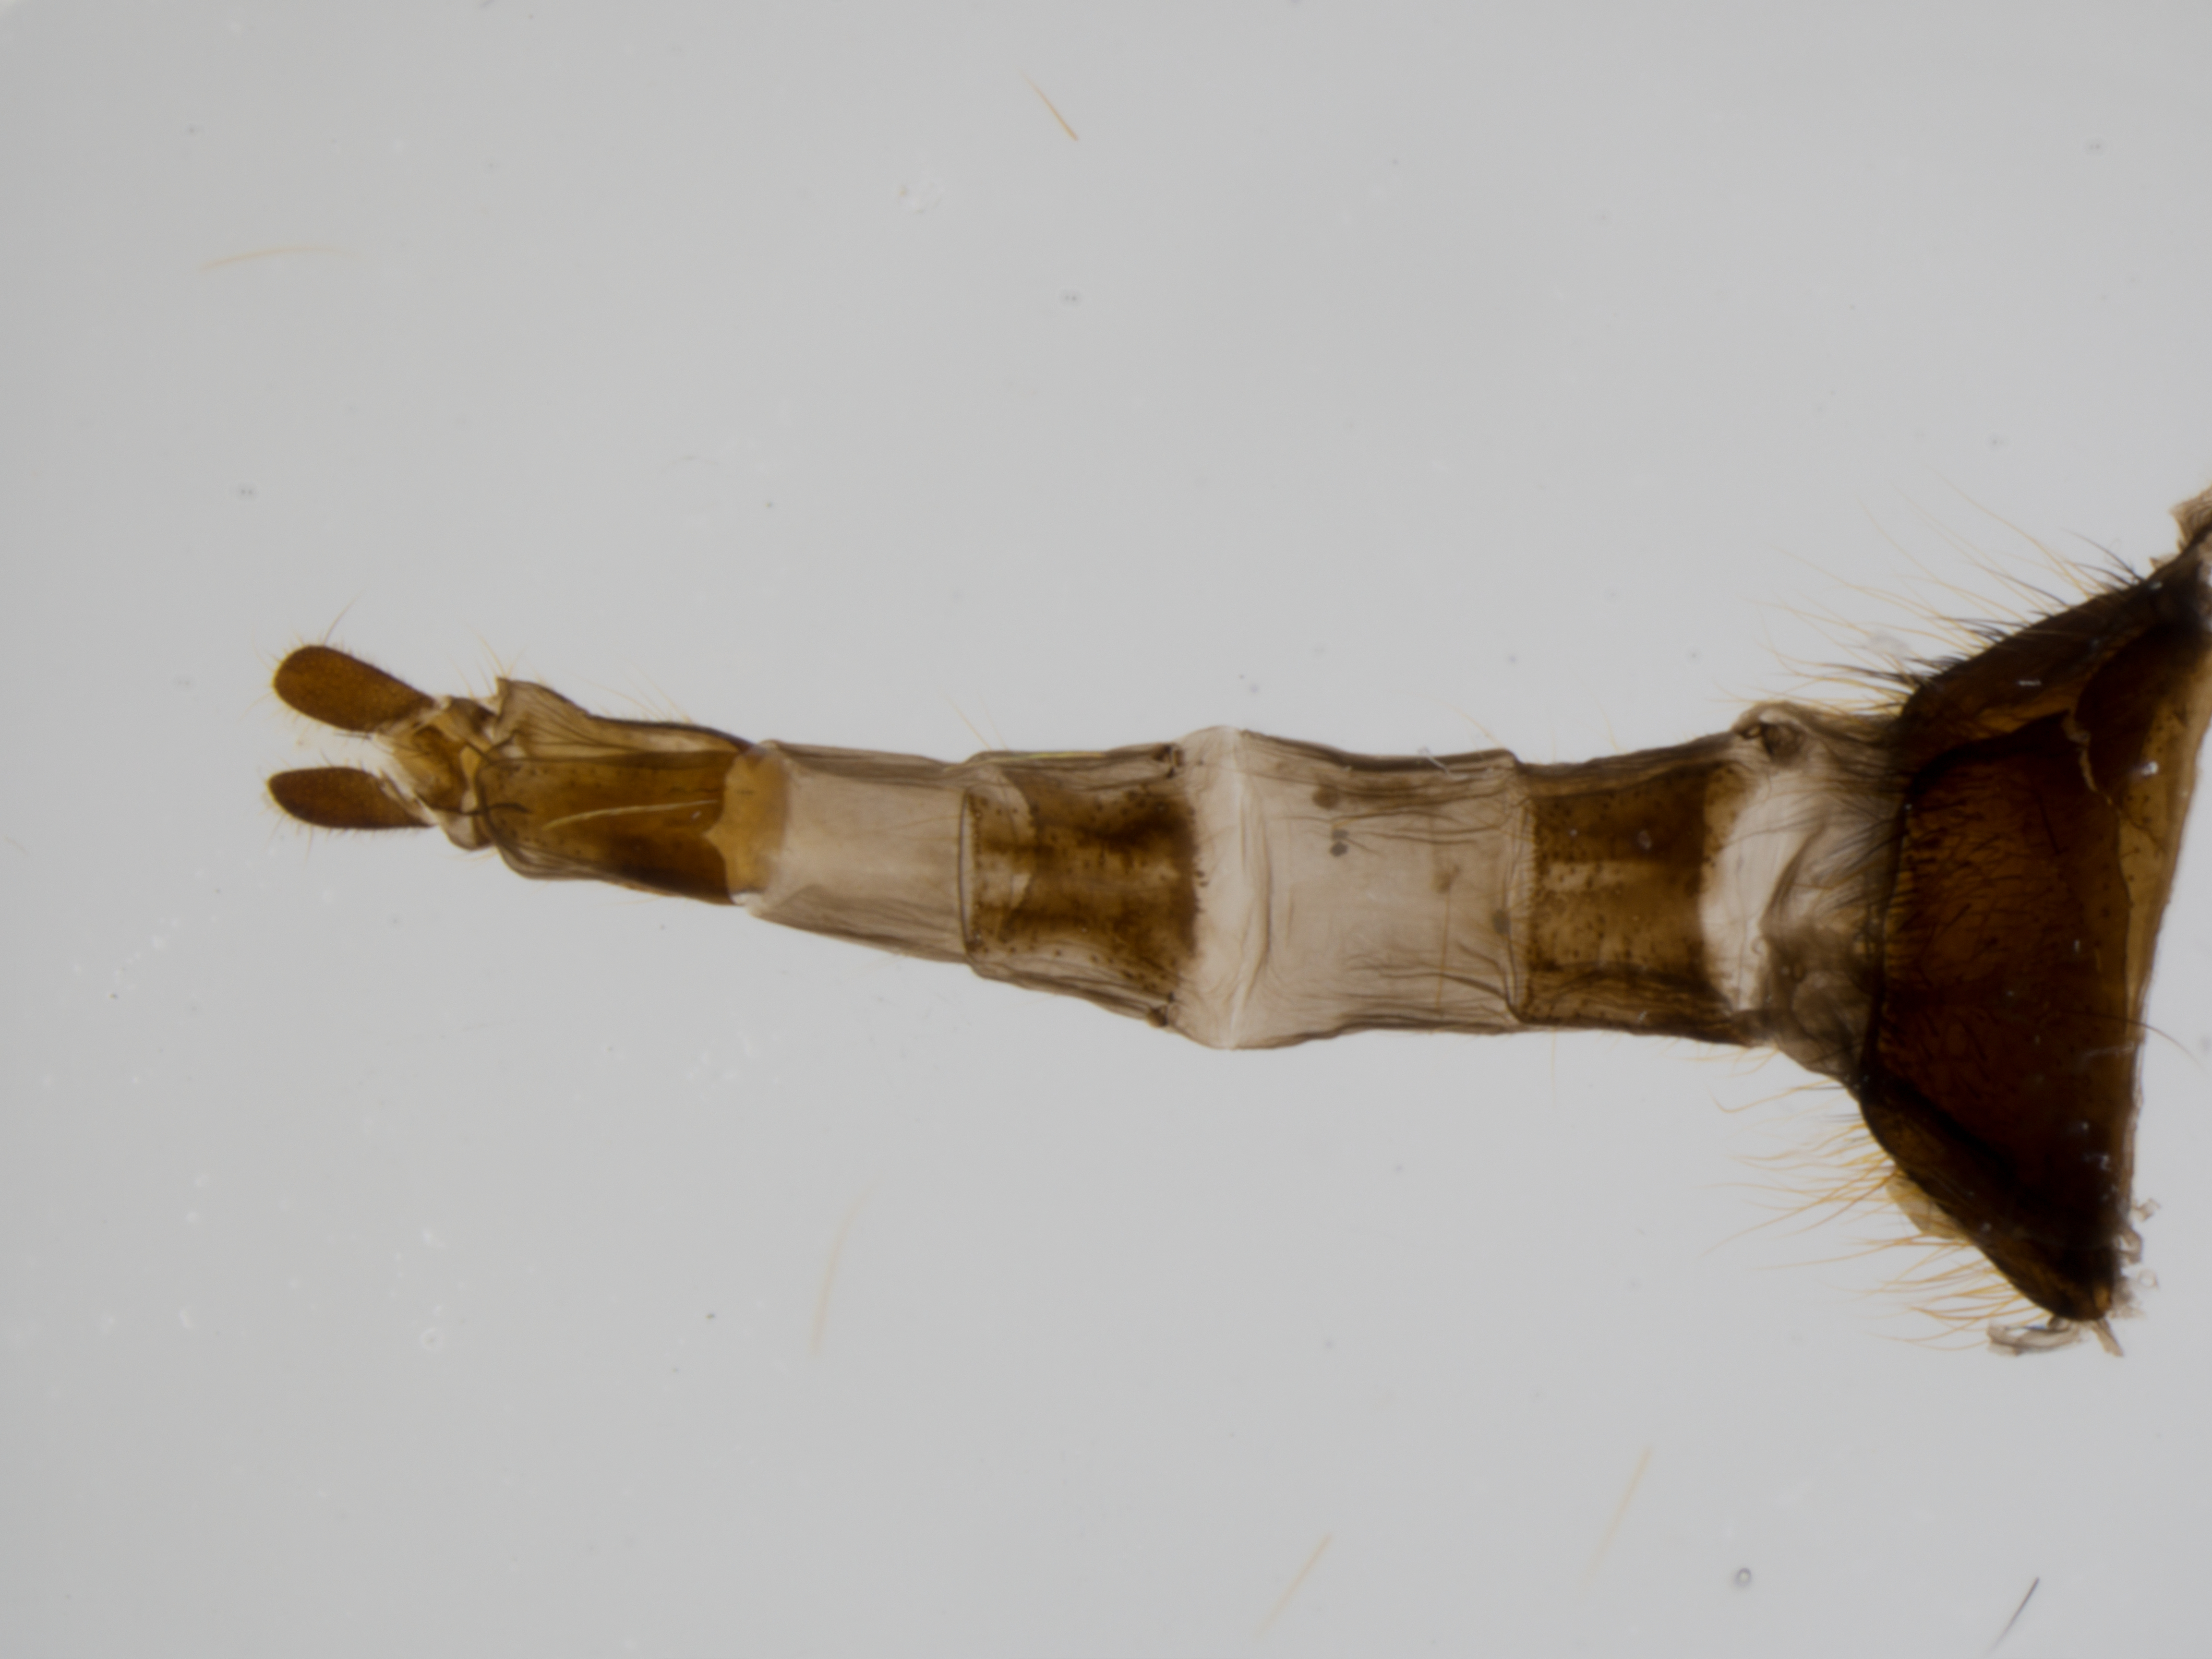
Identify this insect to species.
Sericomyia fairmanorum
